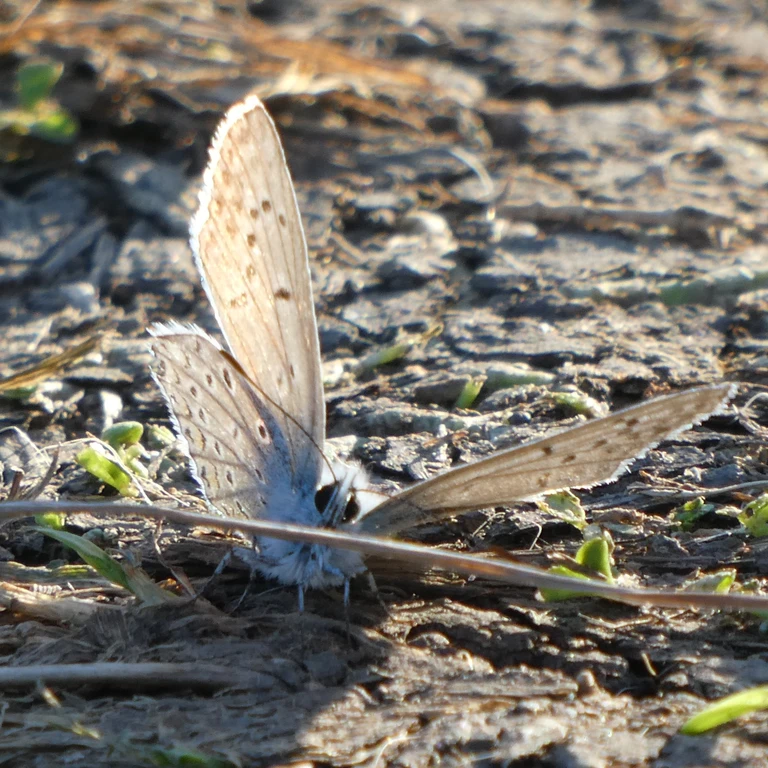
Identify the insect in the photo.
Polyommatus icarus
